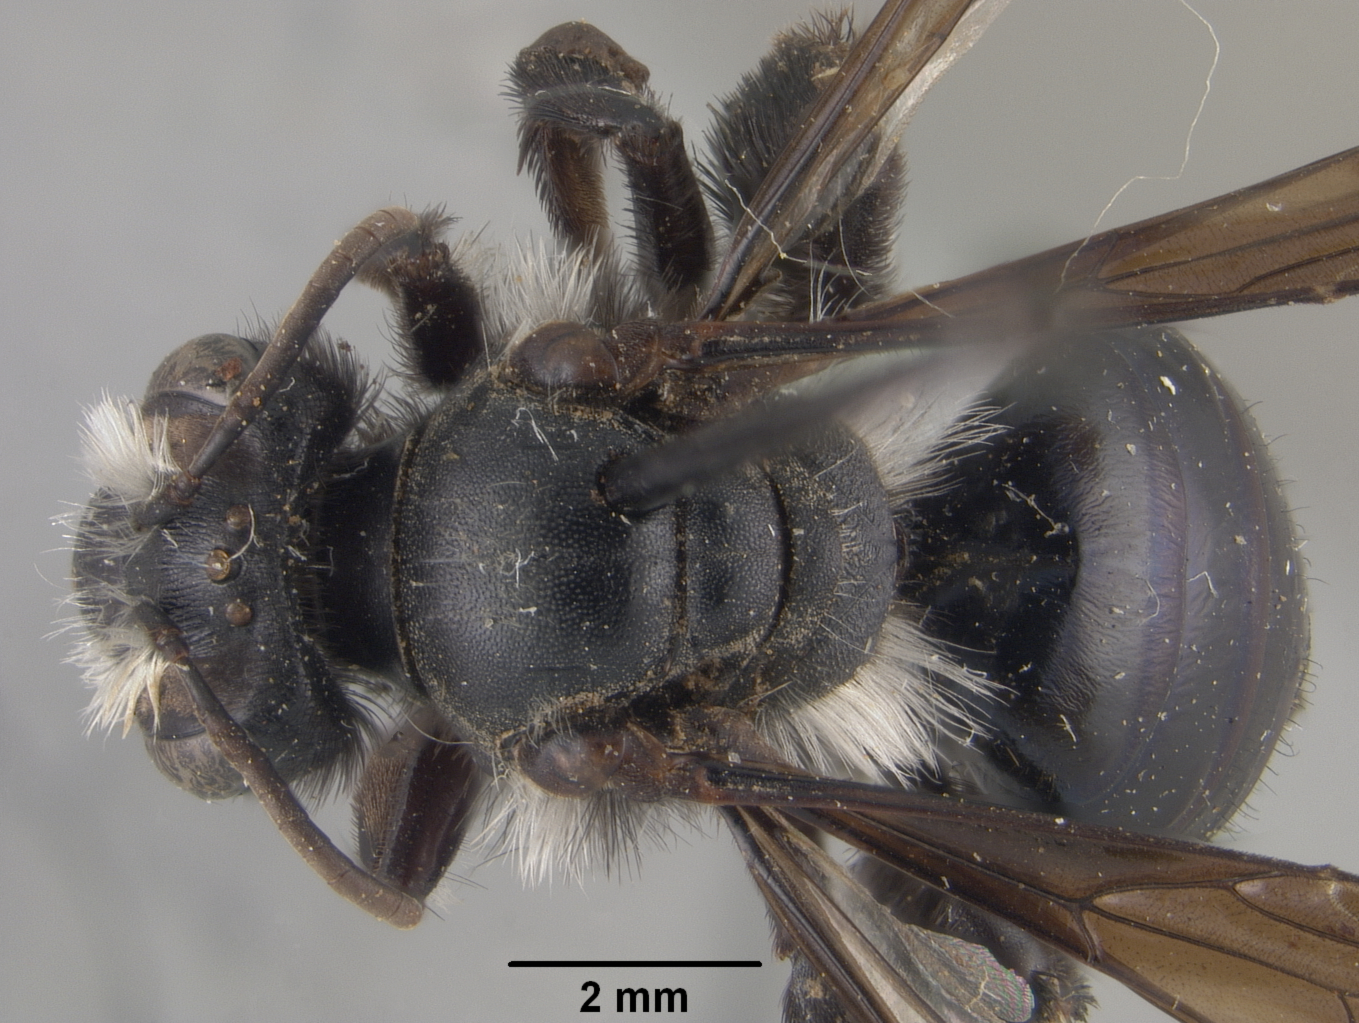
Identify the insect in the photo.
Andrena basifusca
